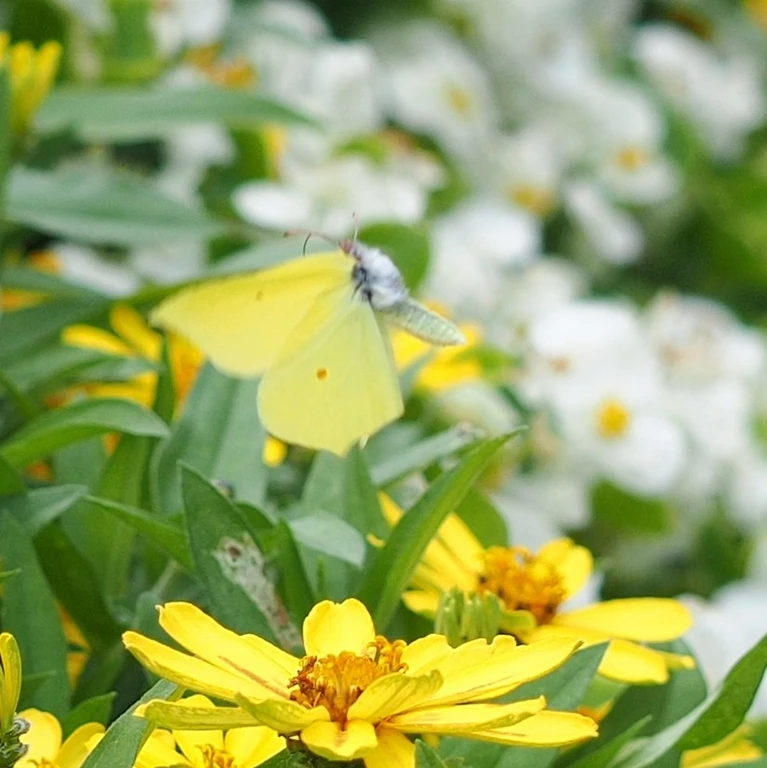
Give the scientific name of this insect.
Gonepteryx rhamni
